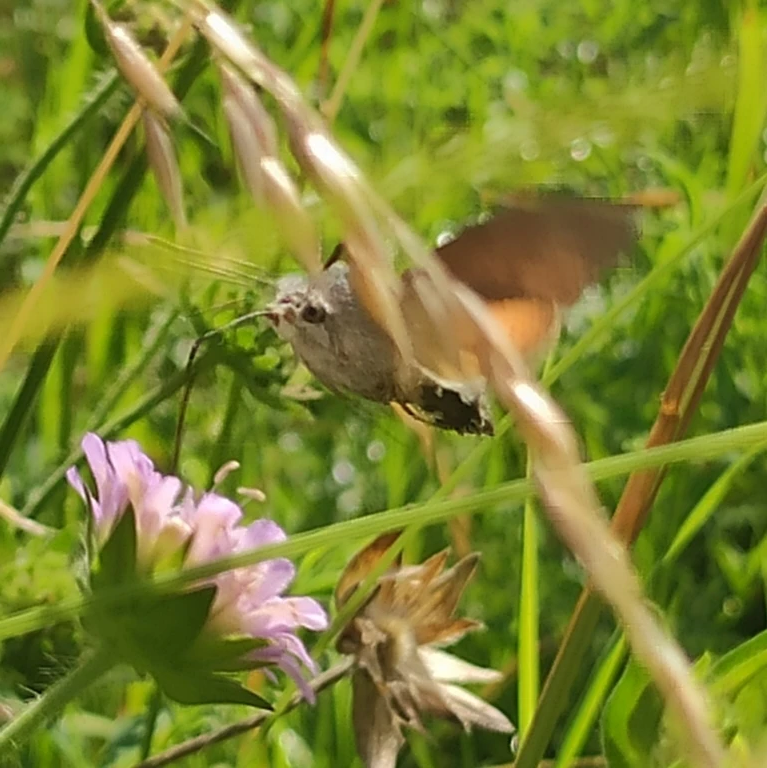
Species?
Macroglossum stellatarum
